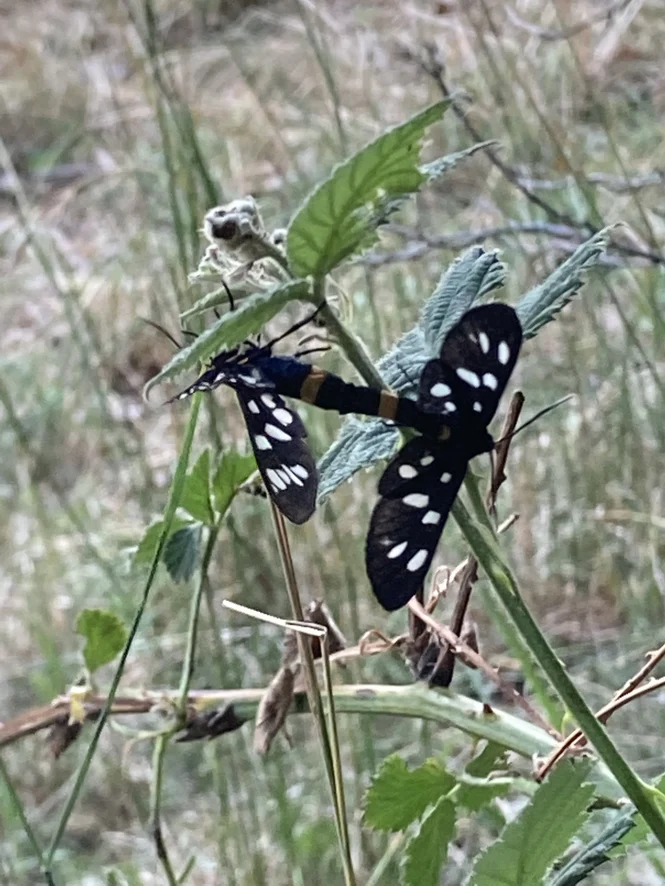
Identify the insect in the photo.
Amata phegea
